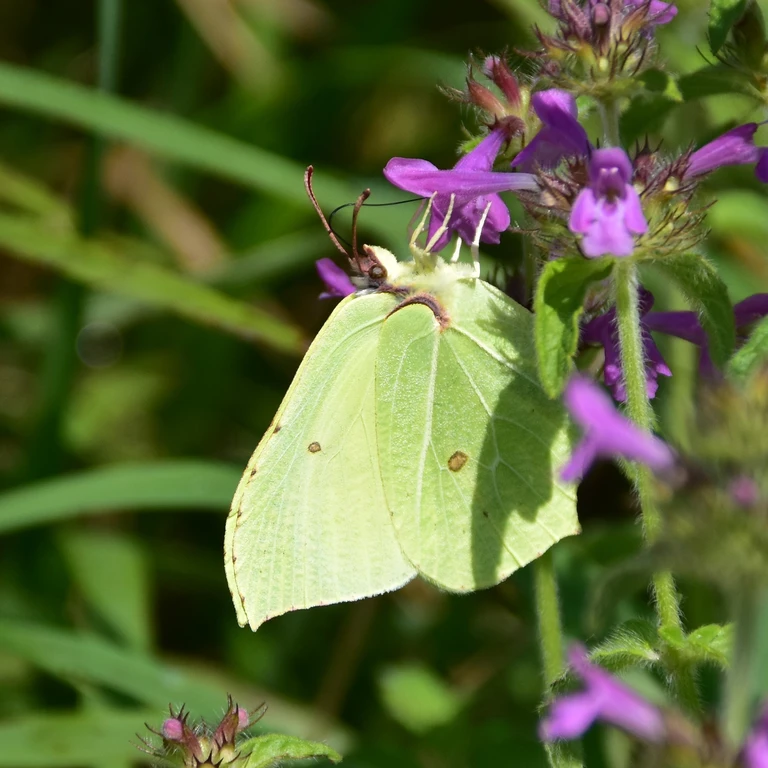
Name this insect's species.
Gonepteryx rhamni
